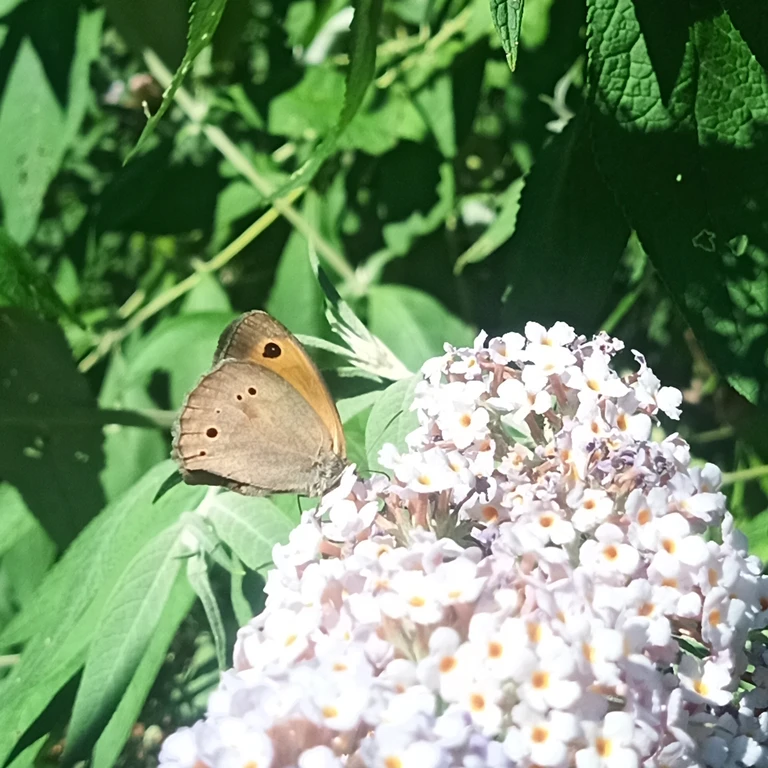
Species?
Maniola jurtina
